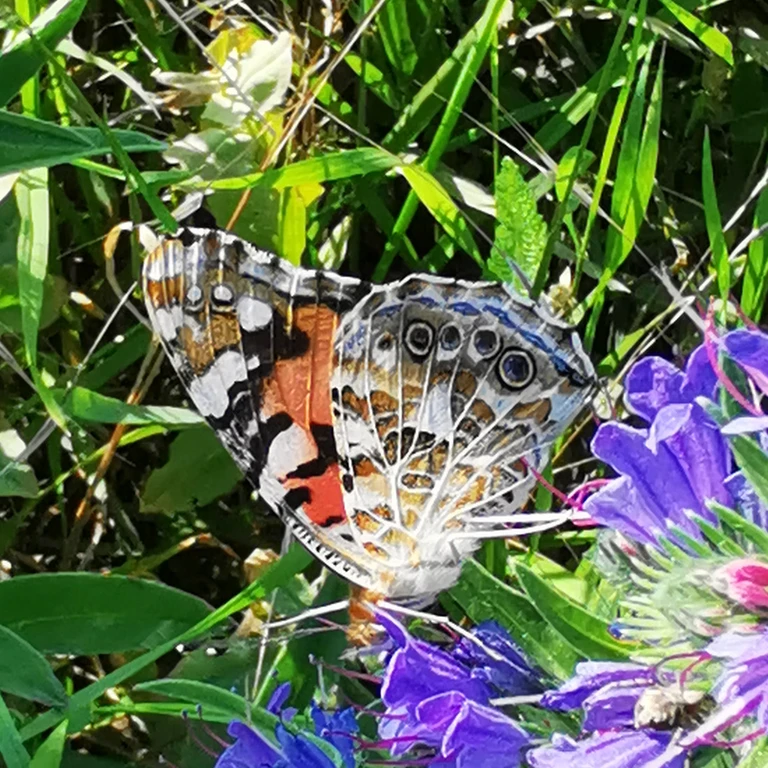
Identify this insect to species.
Vanessa cardui
